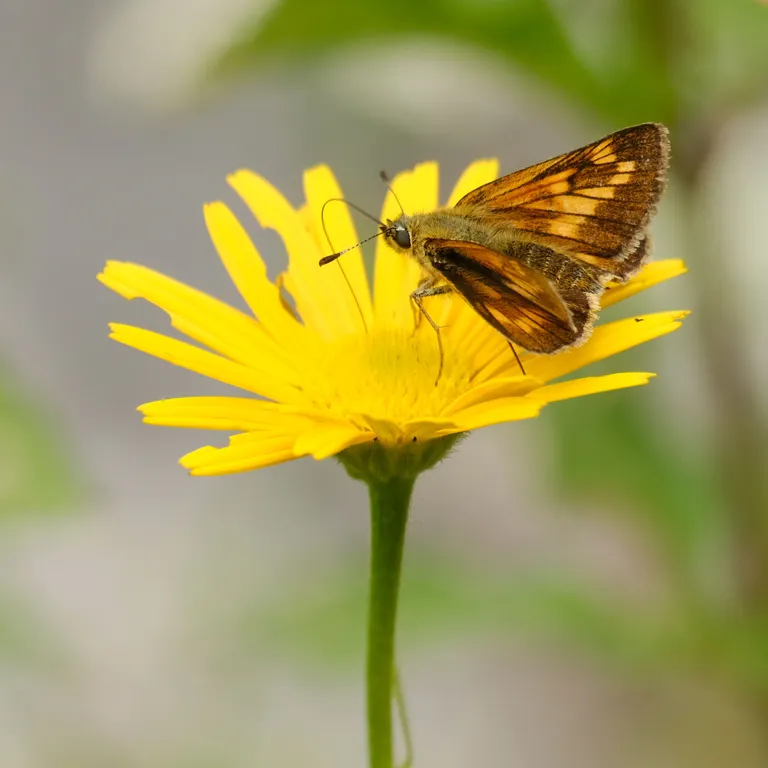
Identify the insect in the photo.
Ochlodes sylvanus (also Ochlodes venata)
